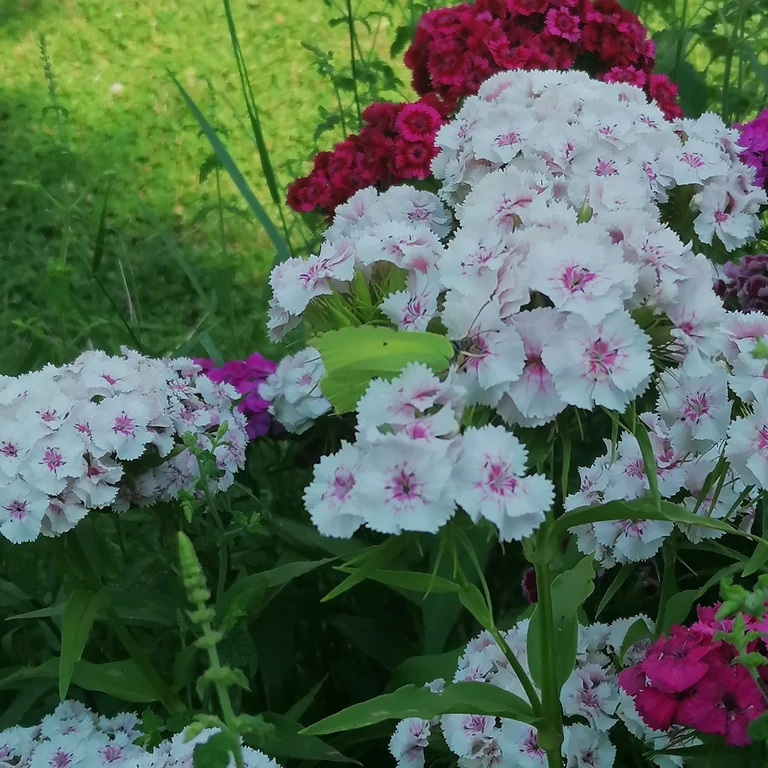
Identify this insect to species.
Gonepteryx rhamni
